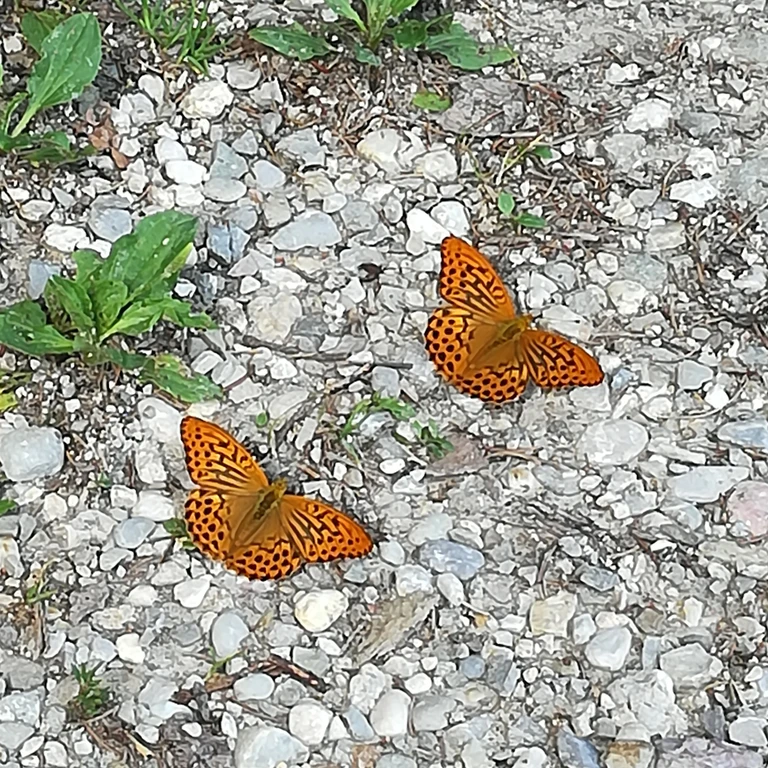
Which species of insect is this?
Argynnis paphia
